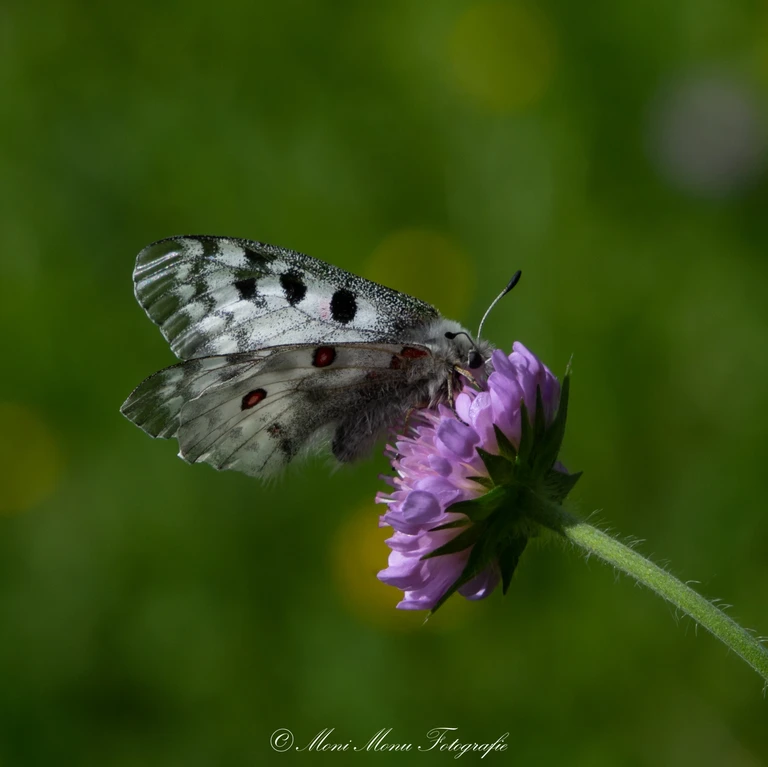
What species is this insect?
Parnassius apollo
